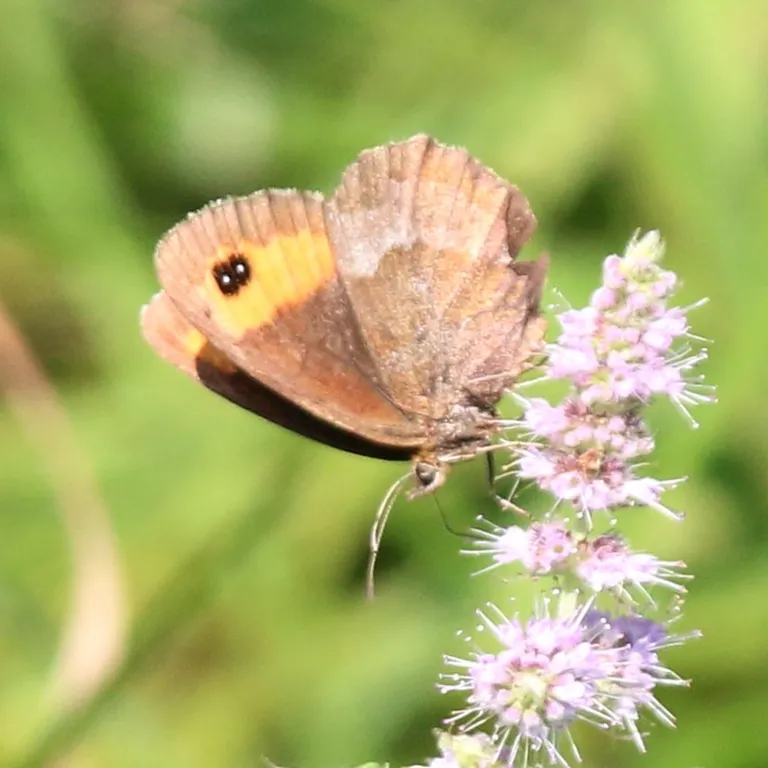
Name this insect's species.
Erebia aethiops
